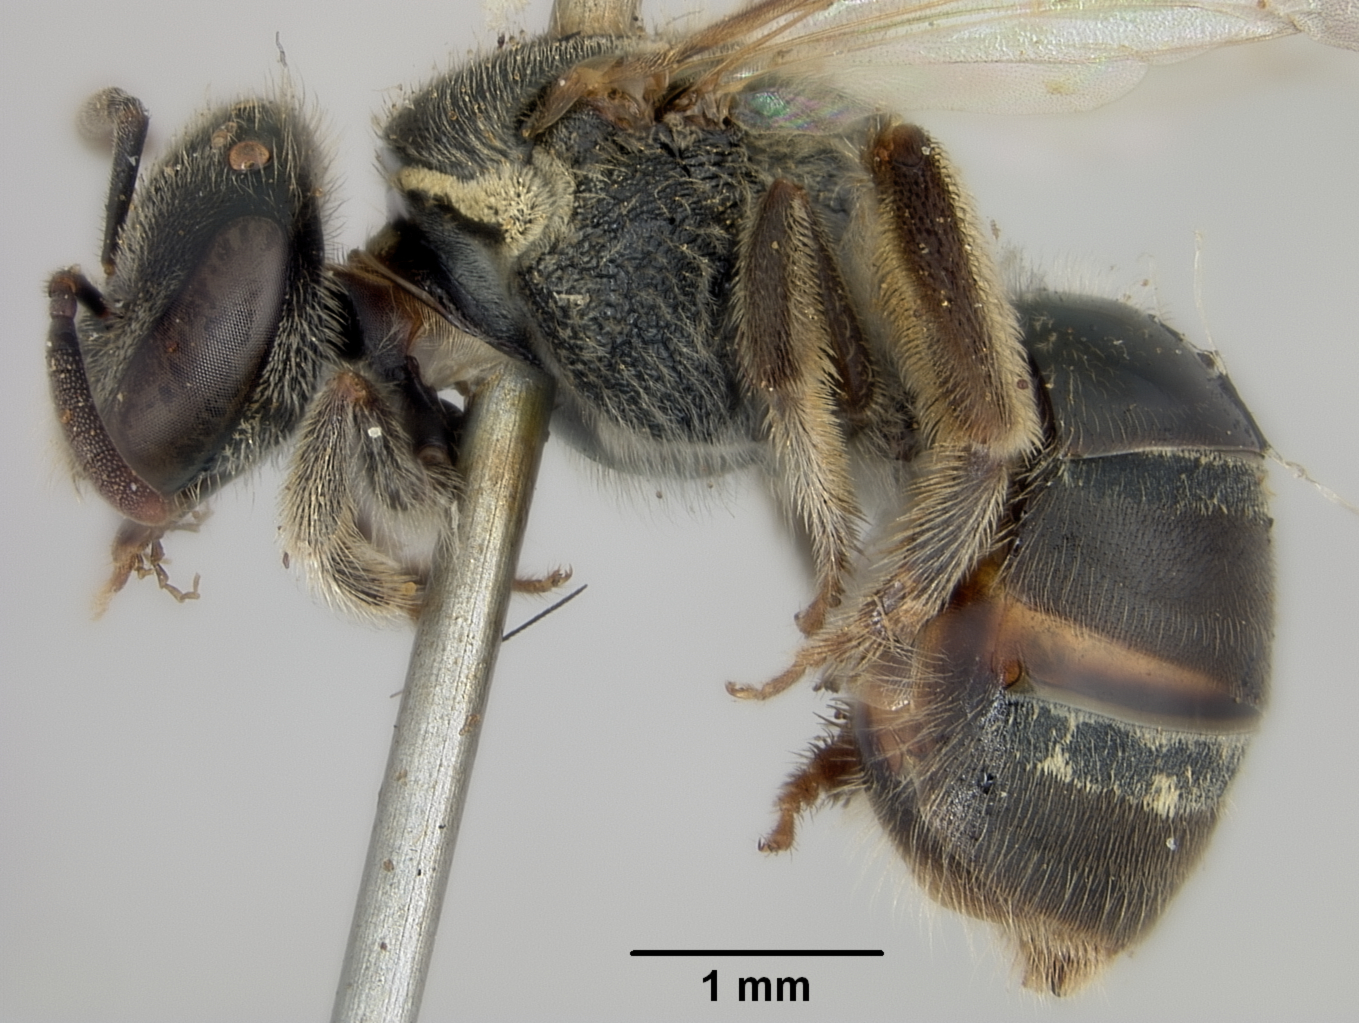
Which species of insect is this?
Halictus thoracicus
